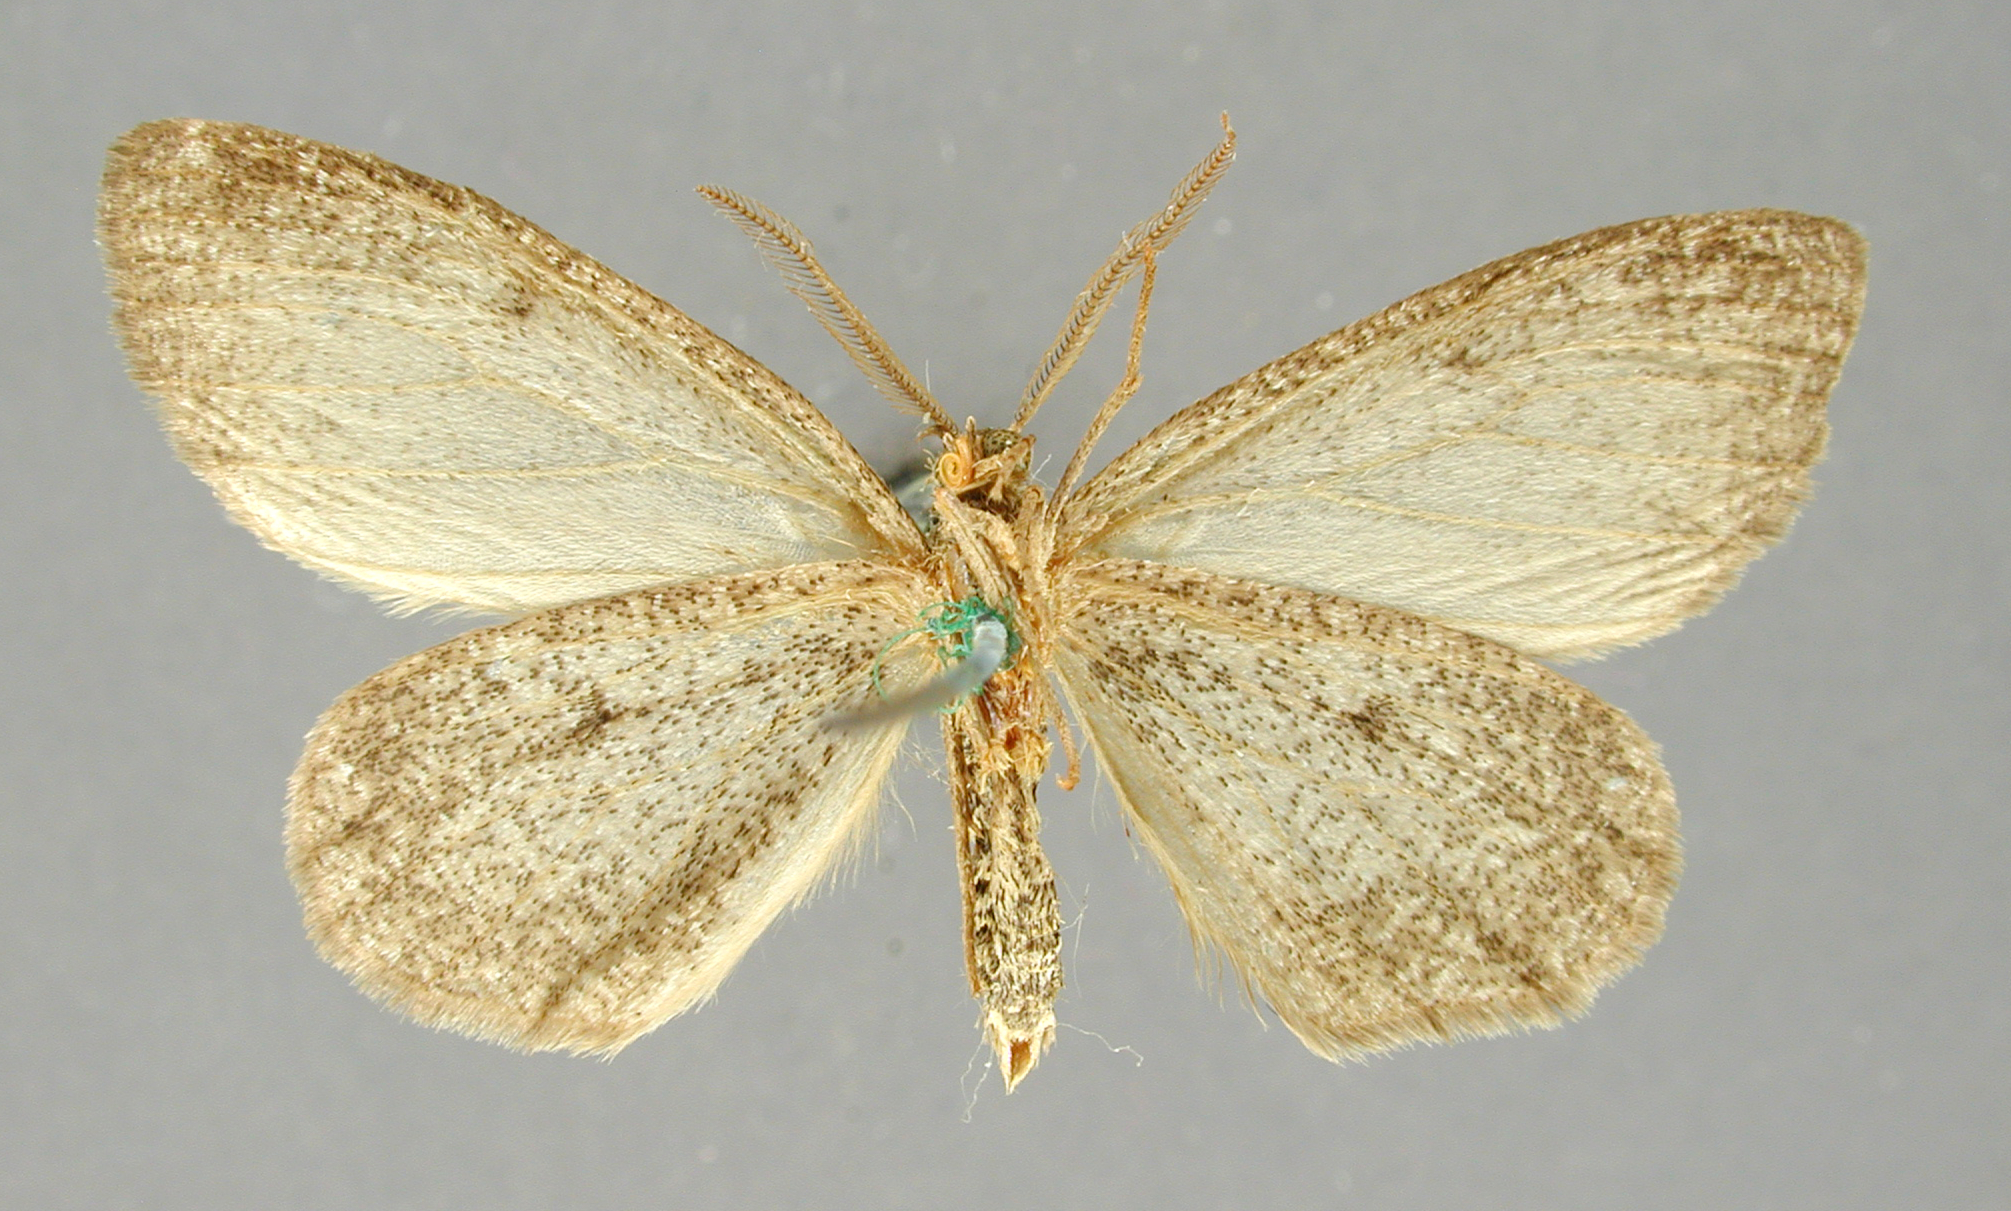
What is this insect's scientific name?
Nipteria marginata
